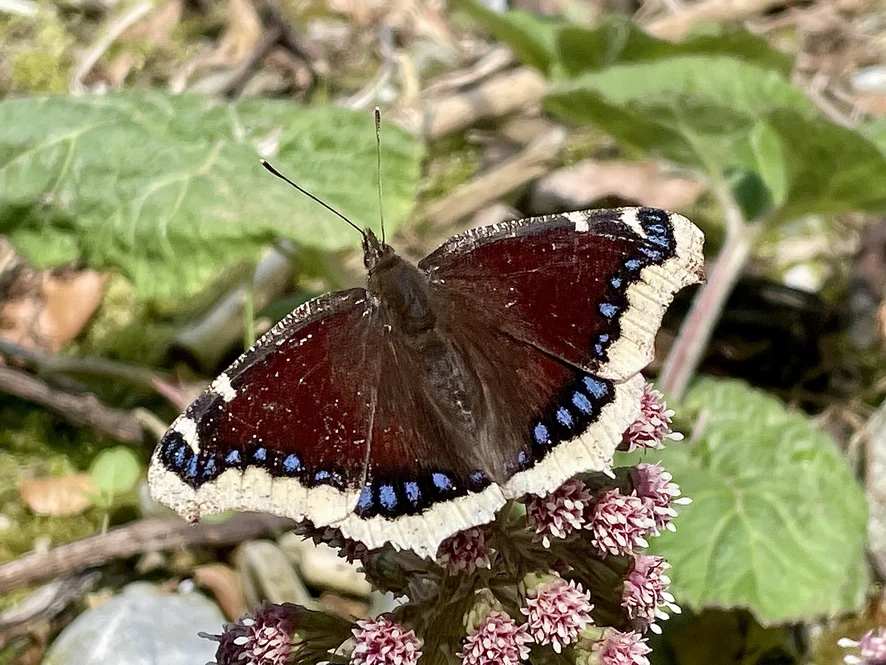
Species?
Nymphalis antiopa
